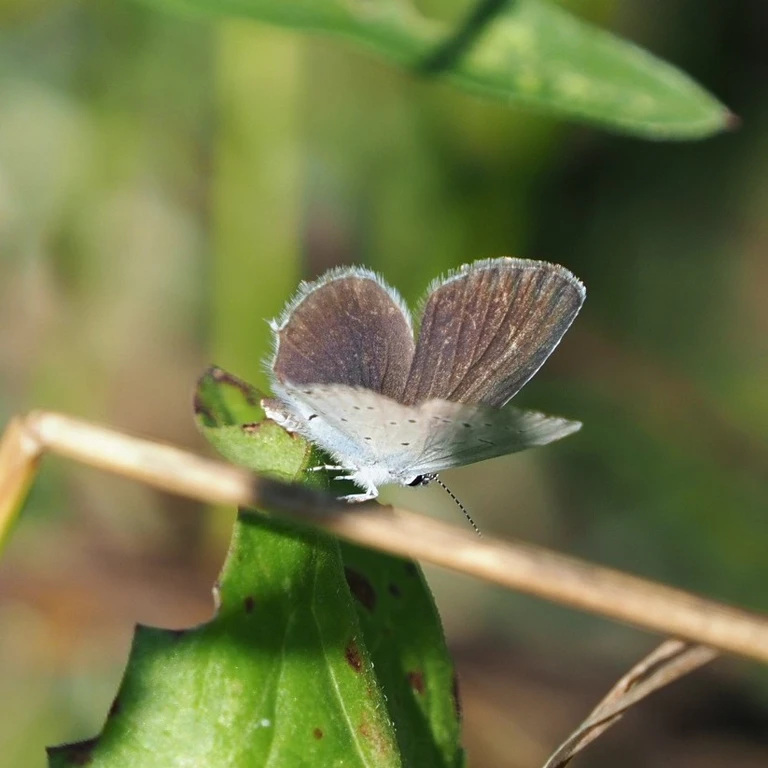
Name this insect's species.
Cupido decolorata (also Elkalyce decolorata)
